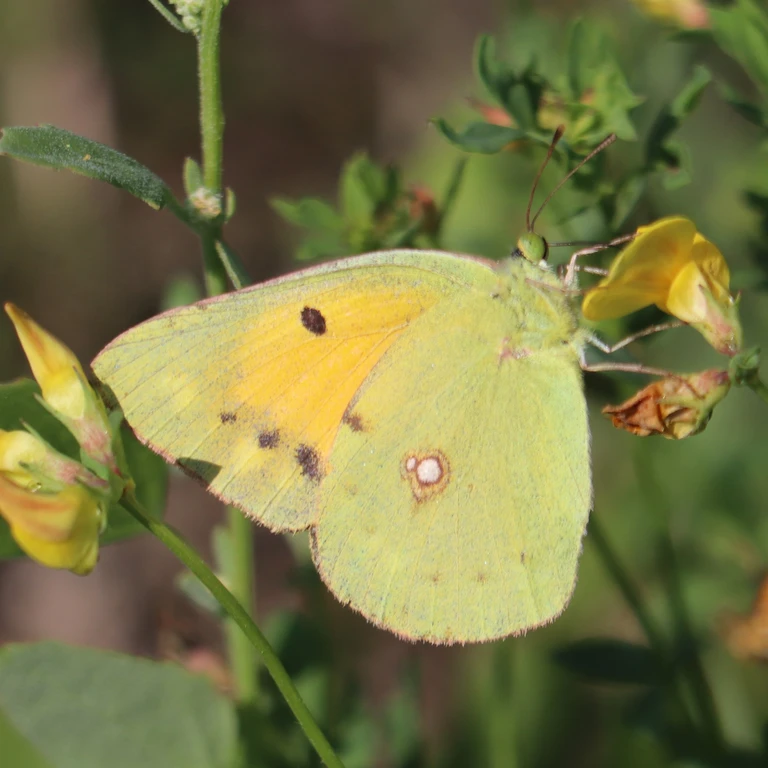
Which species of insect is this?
Colias croceus
